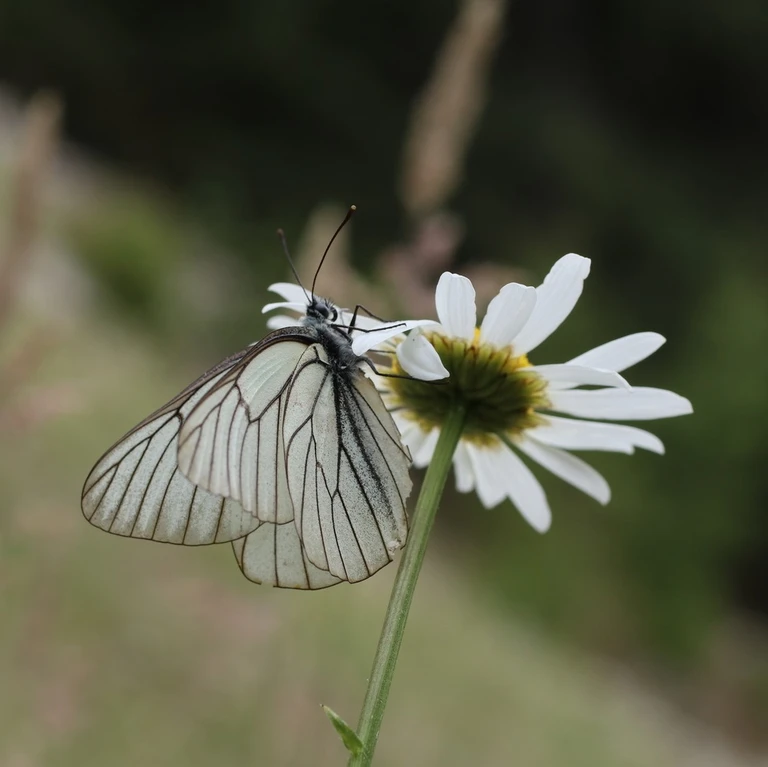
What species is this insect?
Aporia crataegi
